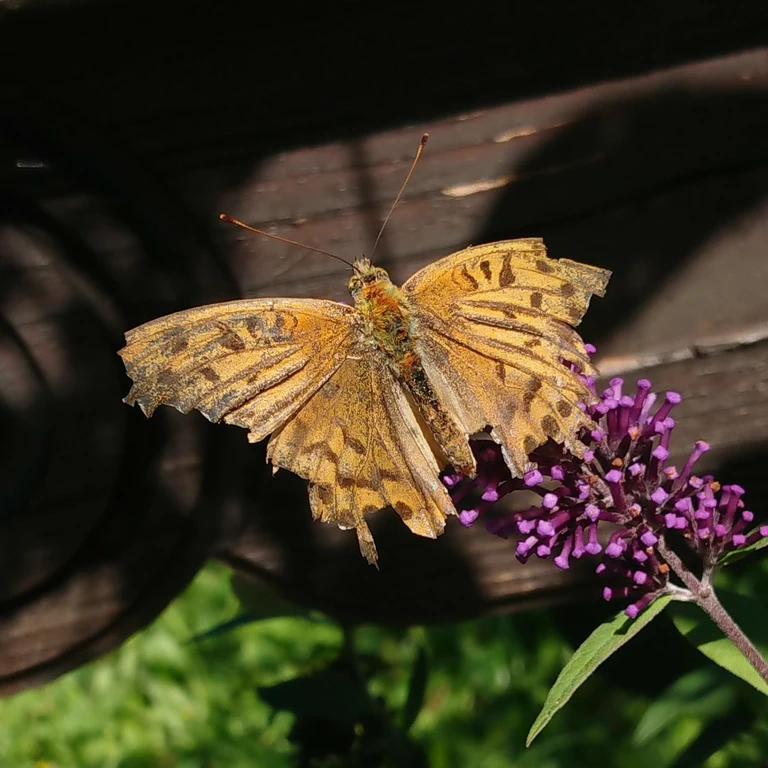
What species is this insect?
Argynnis paphia
